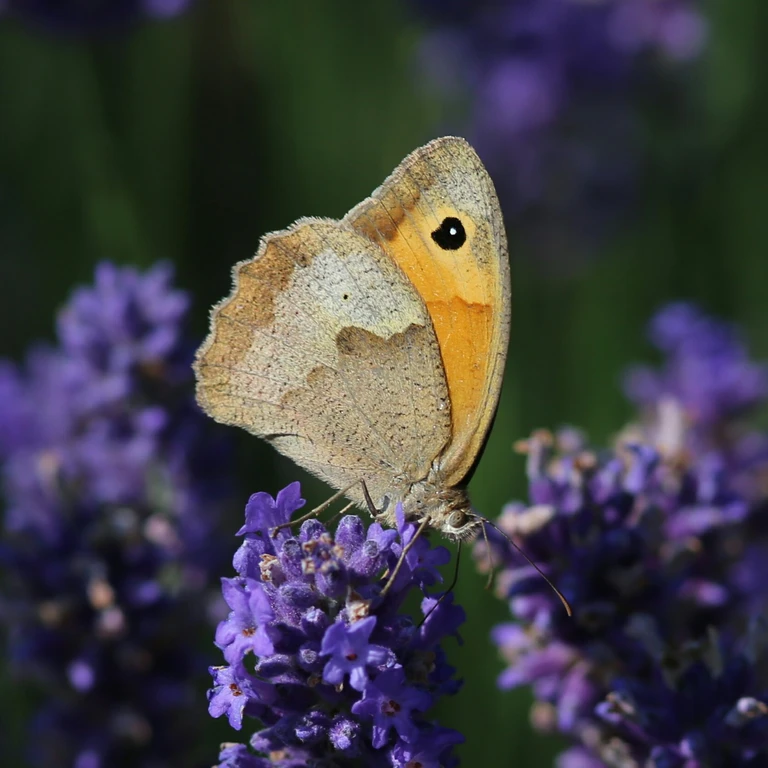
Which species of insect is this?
Maniola jurtina
